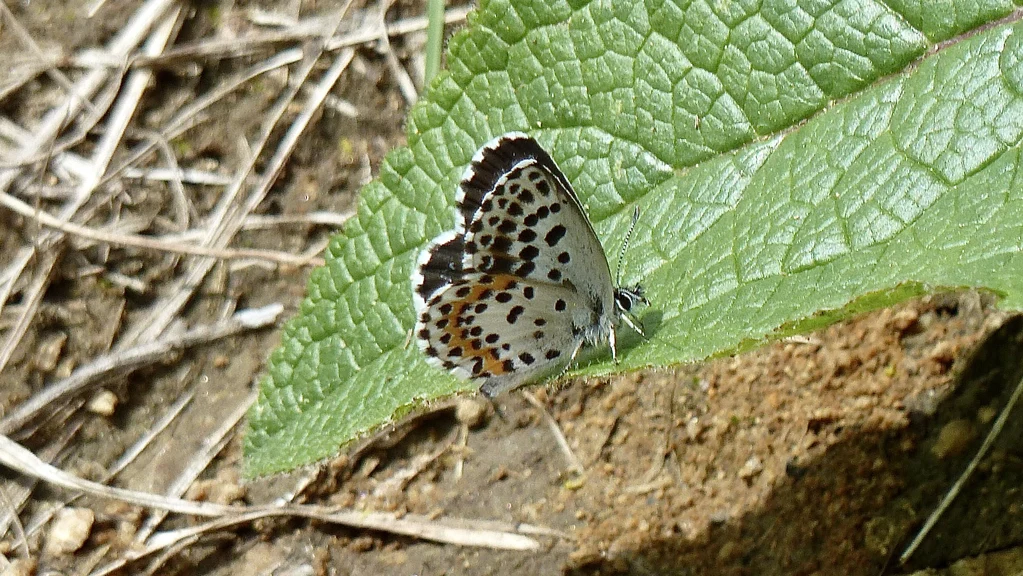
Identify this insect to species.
Scolitantides orion
